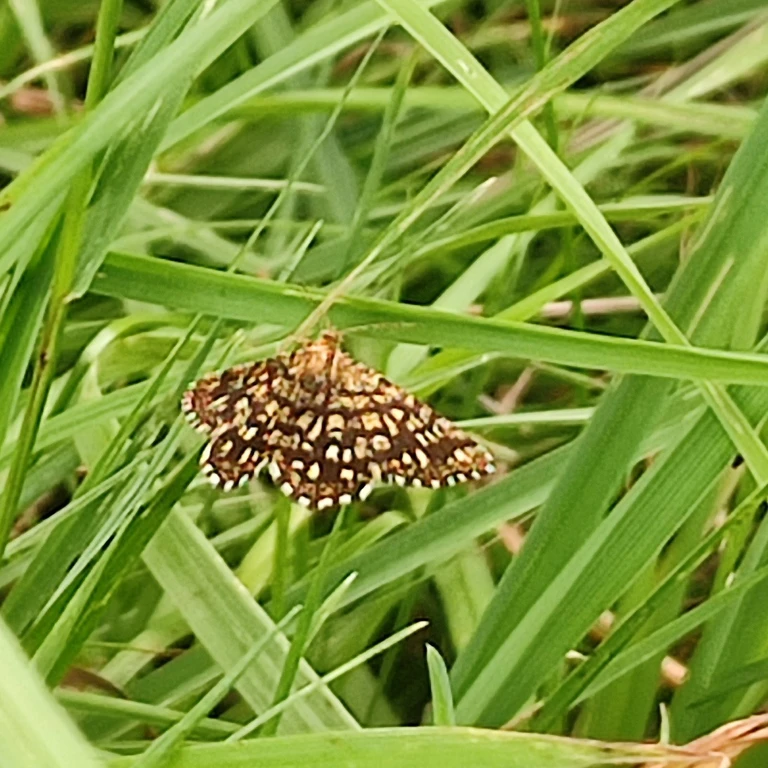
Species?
Chiasmia clathrata
